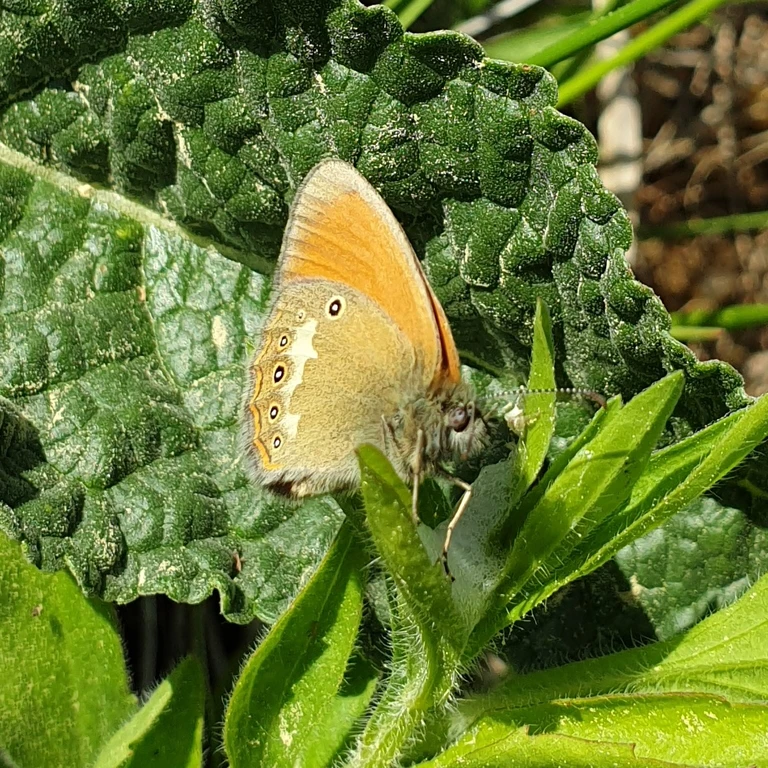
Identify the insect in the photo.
Coenonympha glycerion (also Coenonympha iphis)
